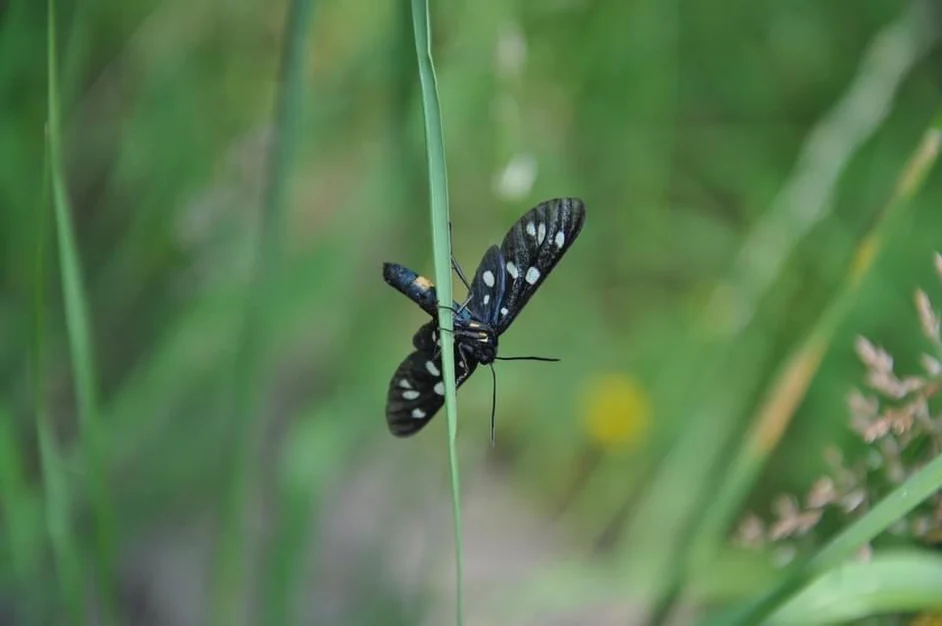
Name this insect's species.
Amata phegea
